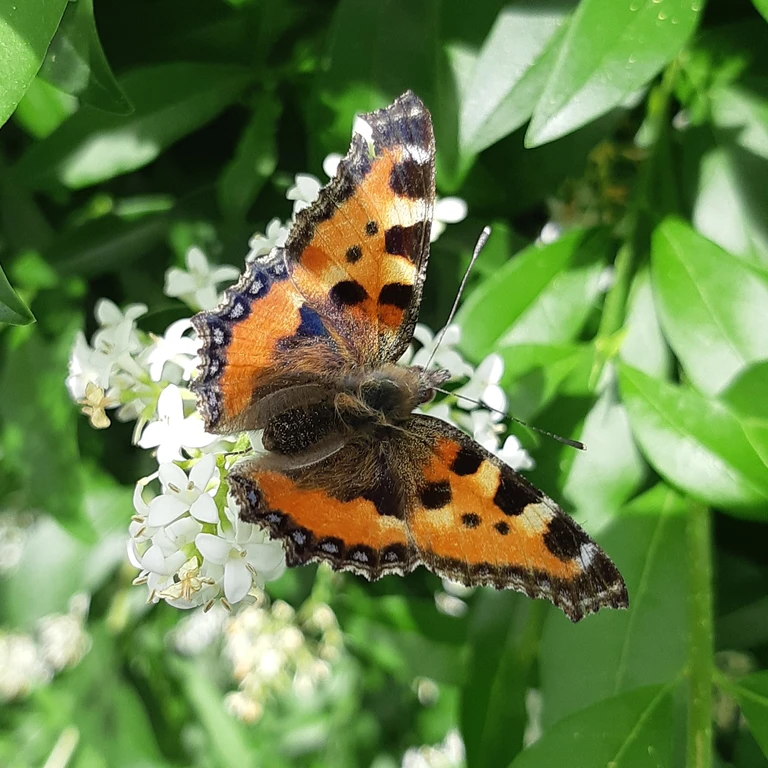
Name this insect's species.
Aglais urticae
